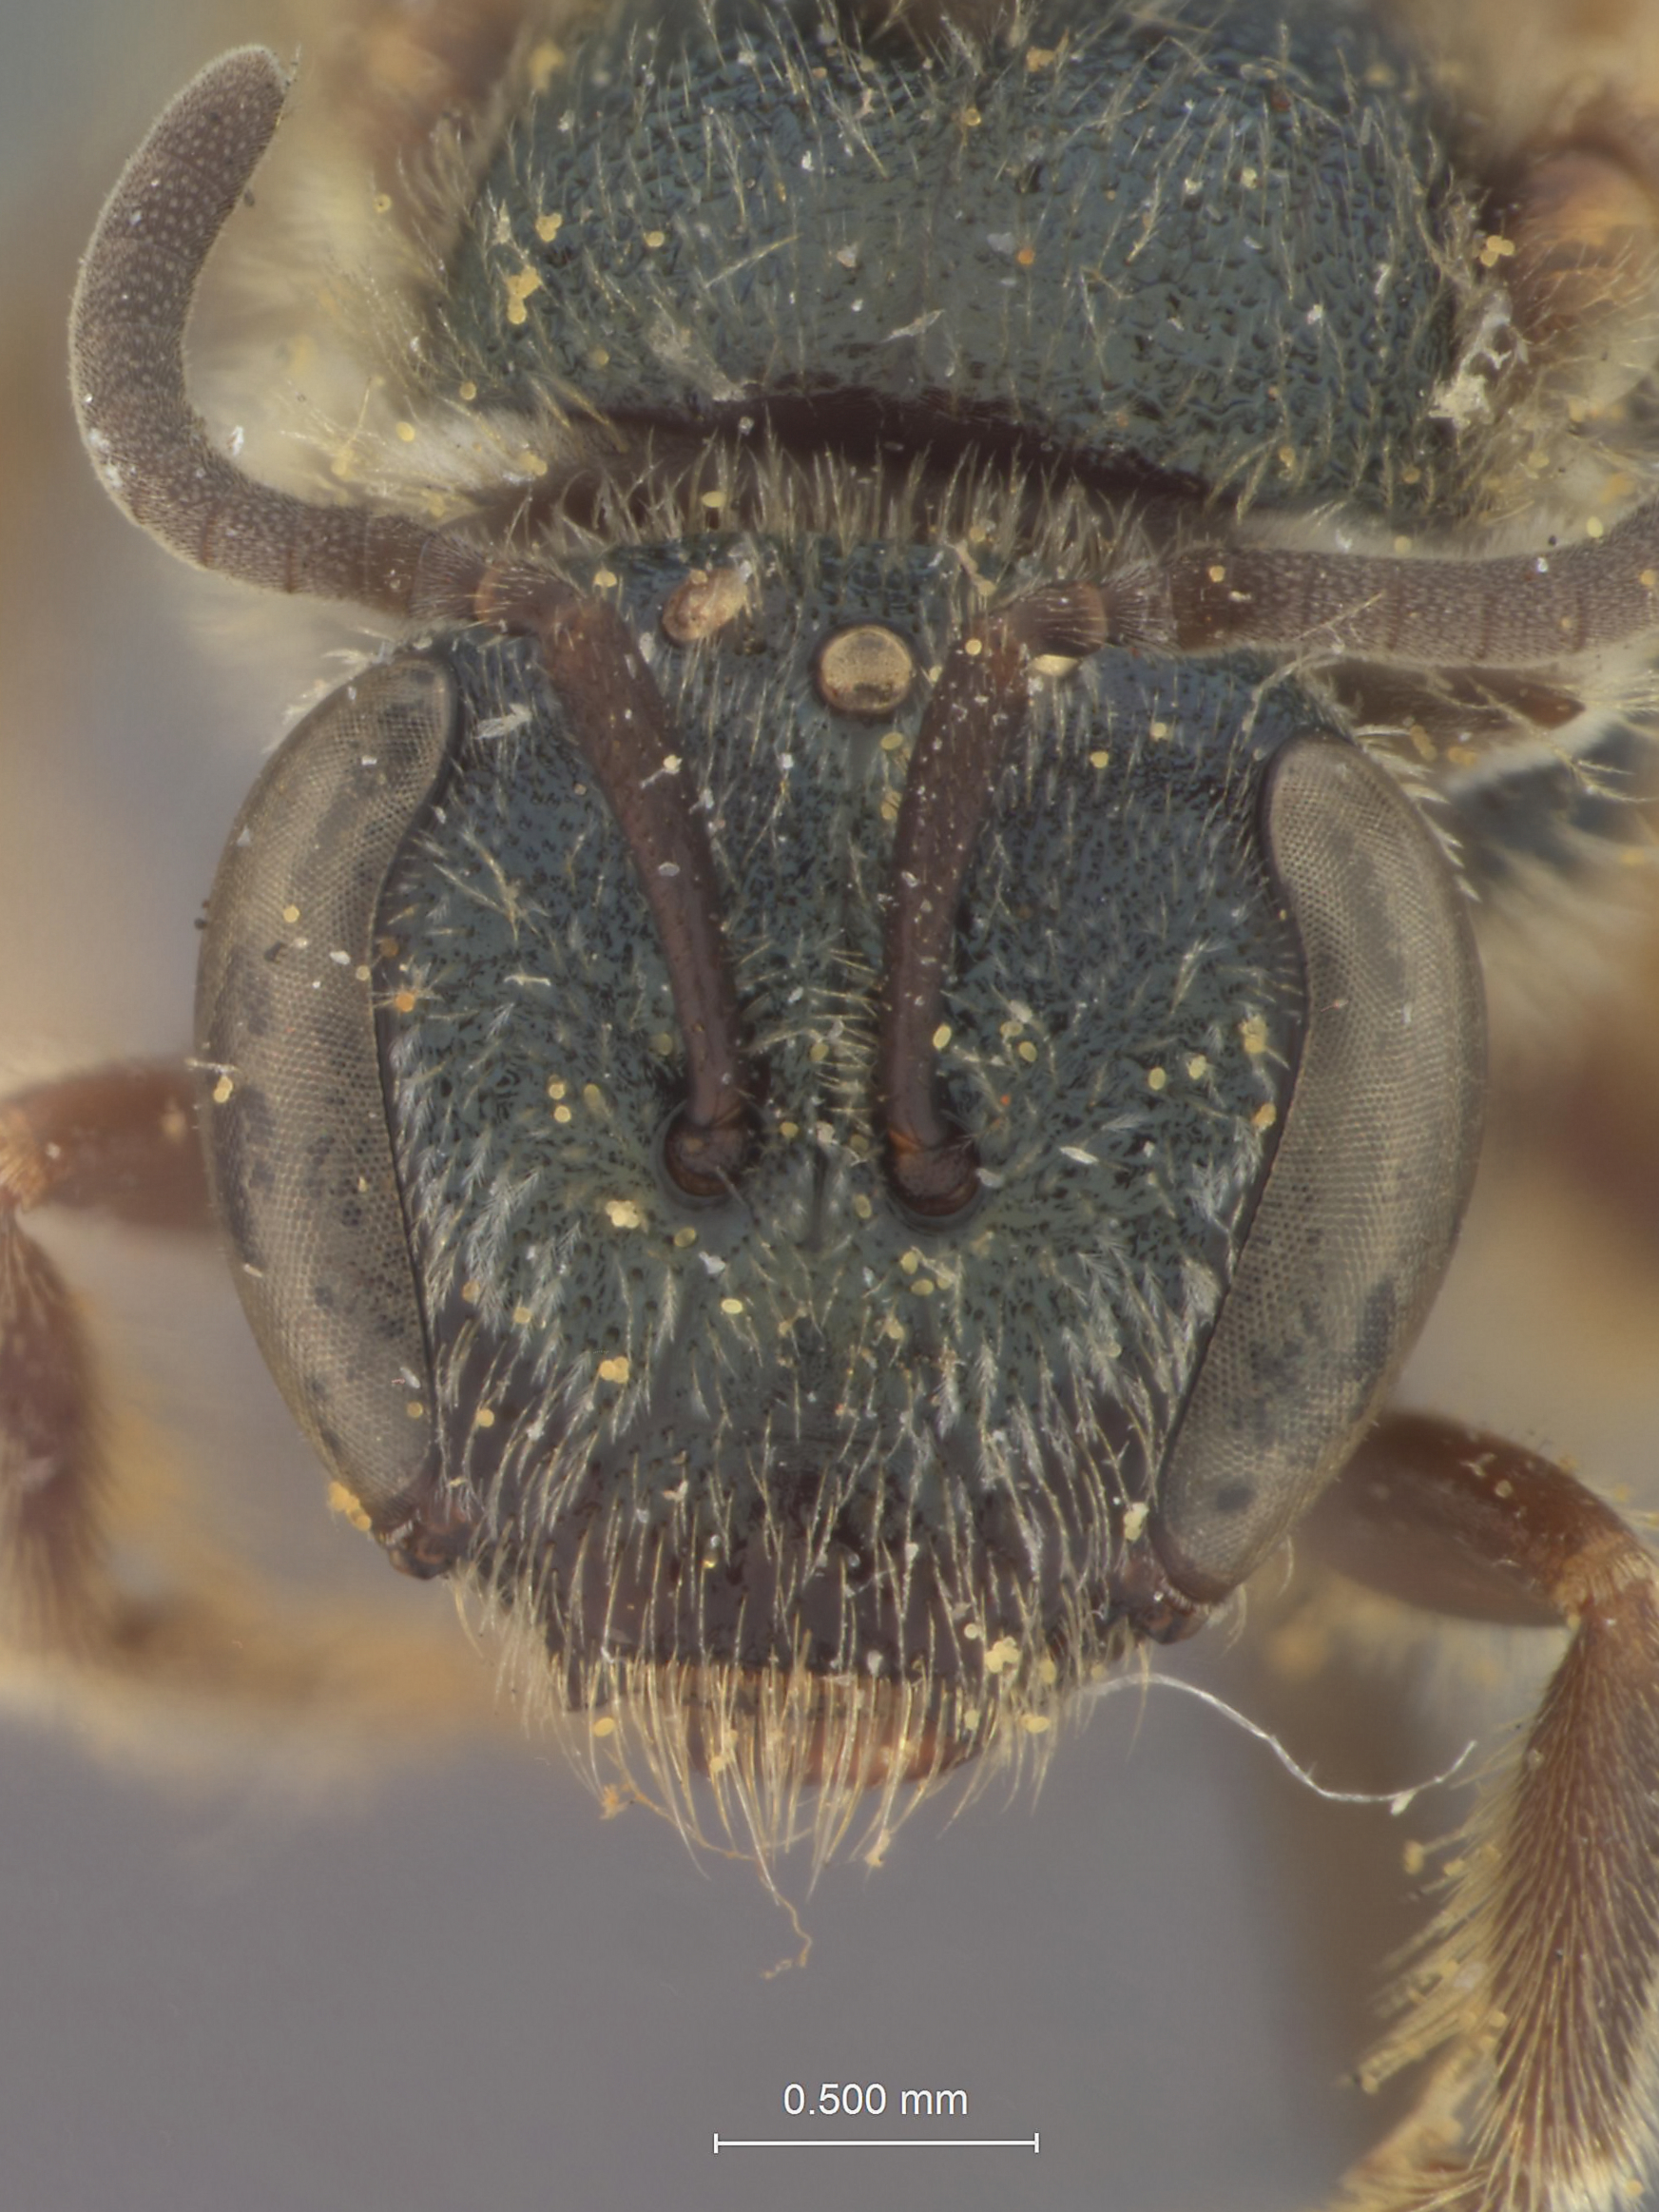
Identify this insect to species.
Halictus brimleyi
